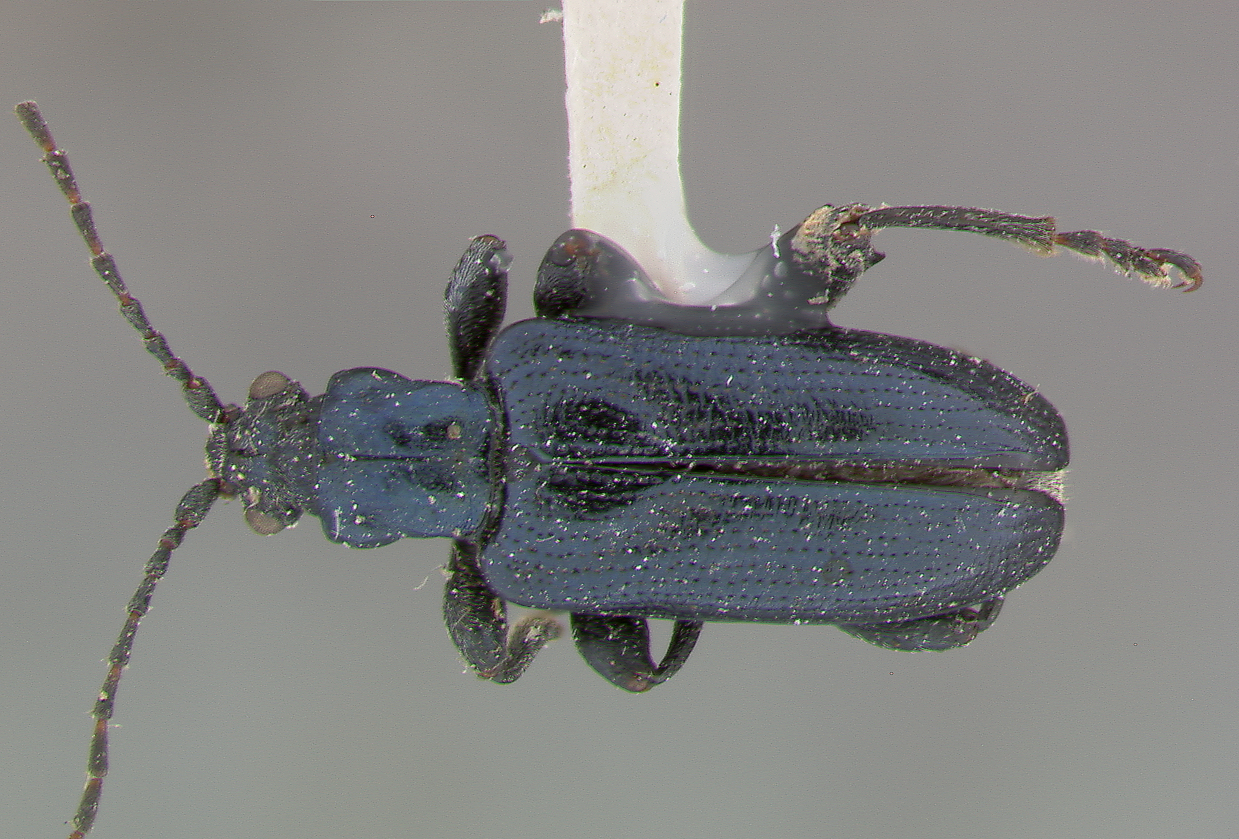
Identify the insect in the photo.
Donacia emarginata
